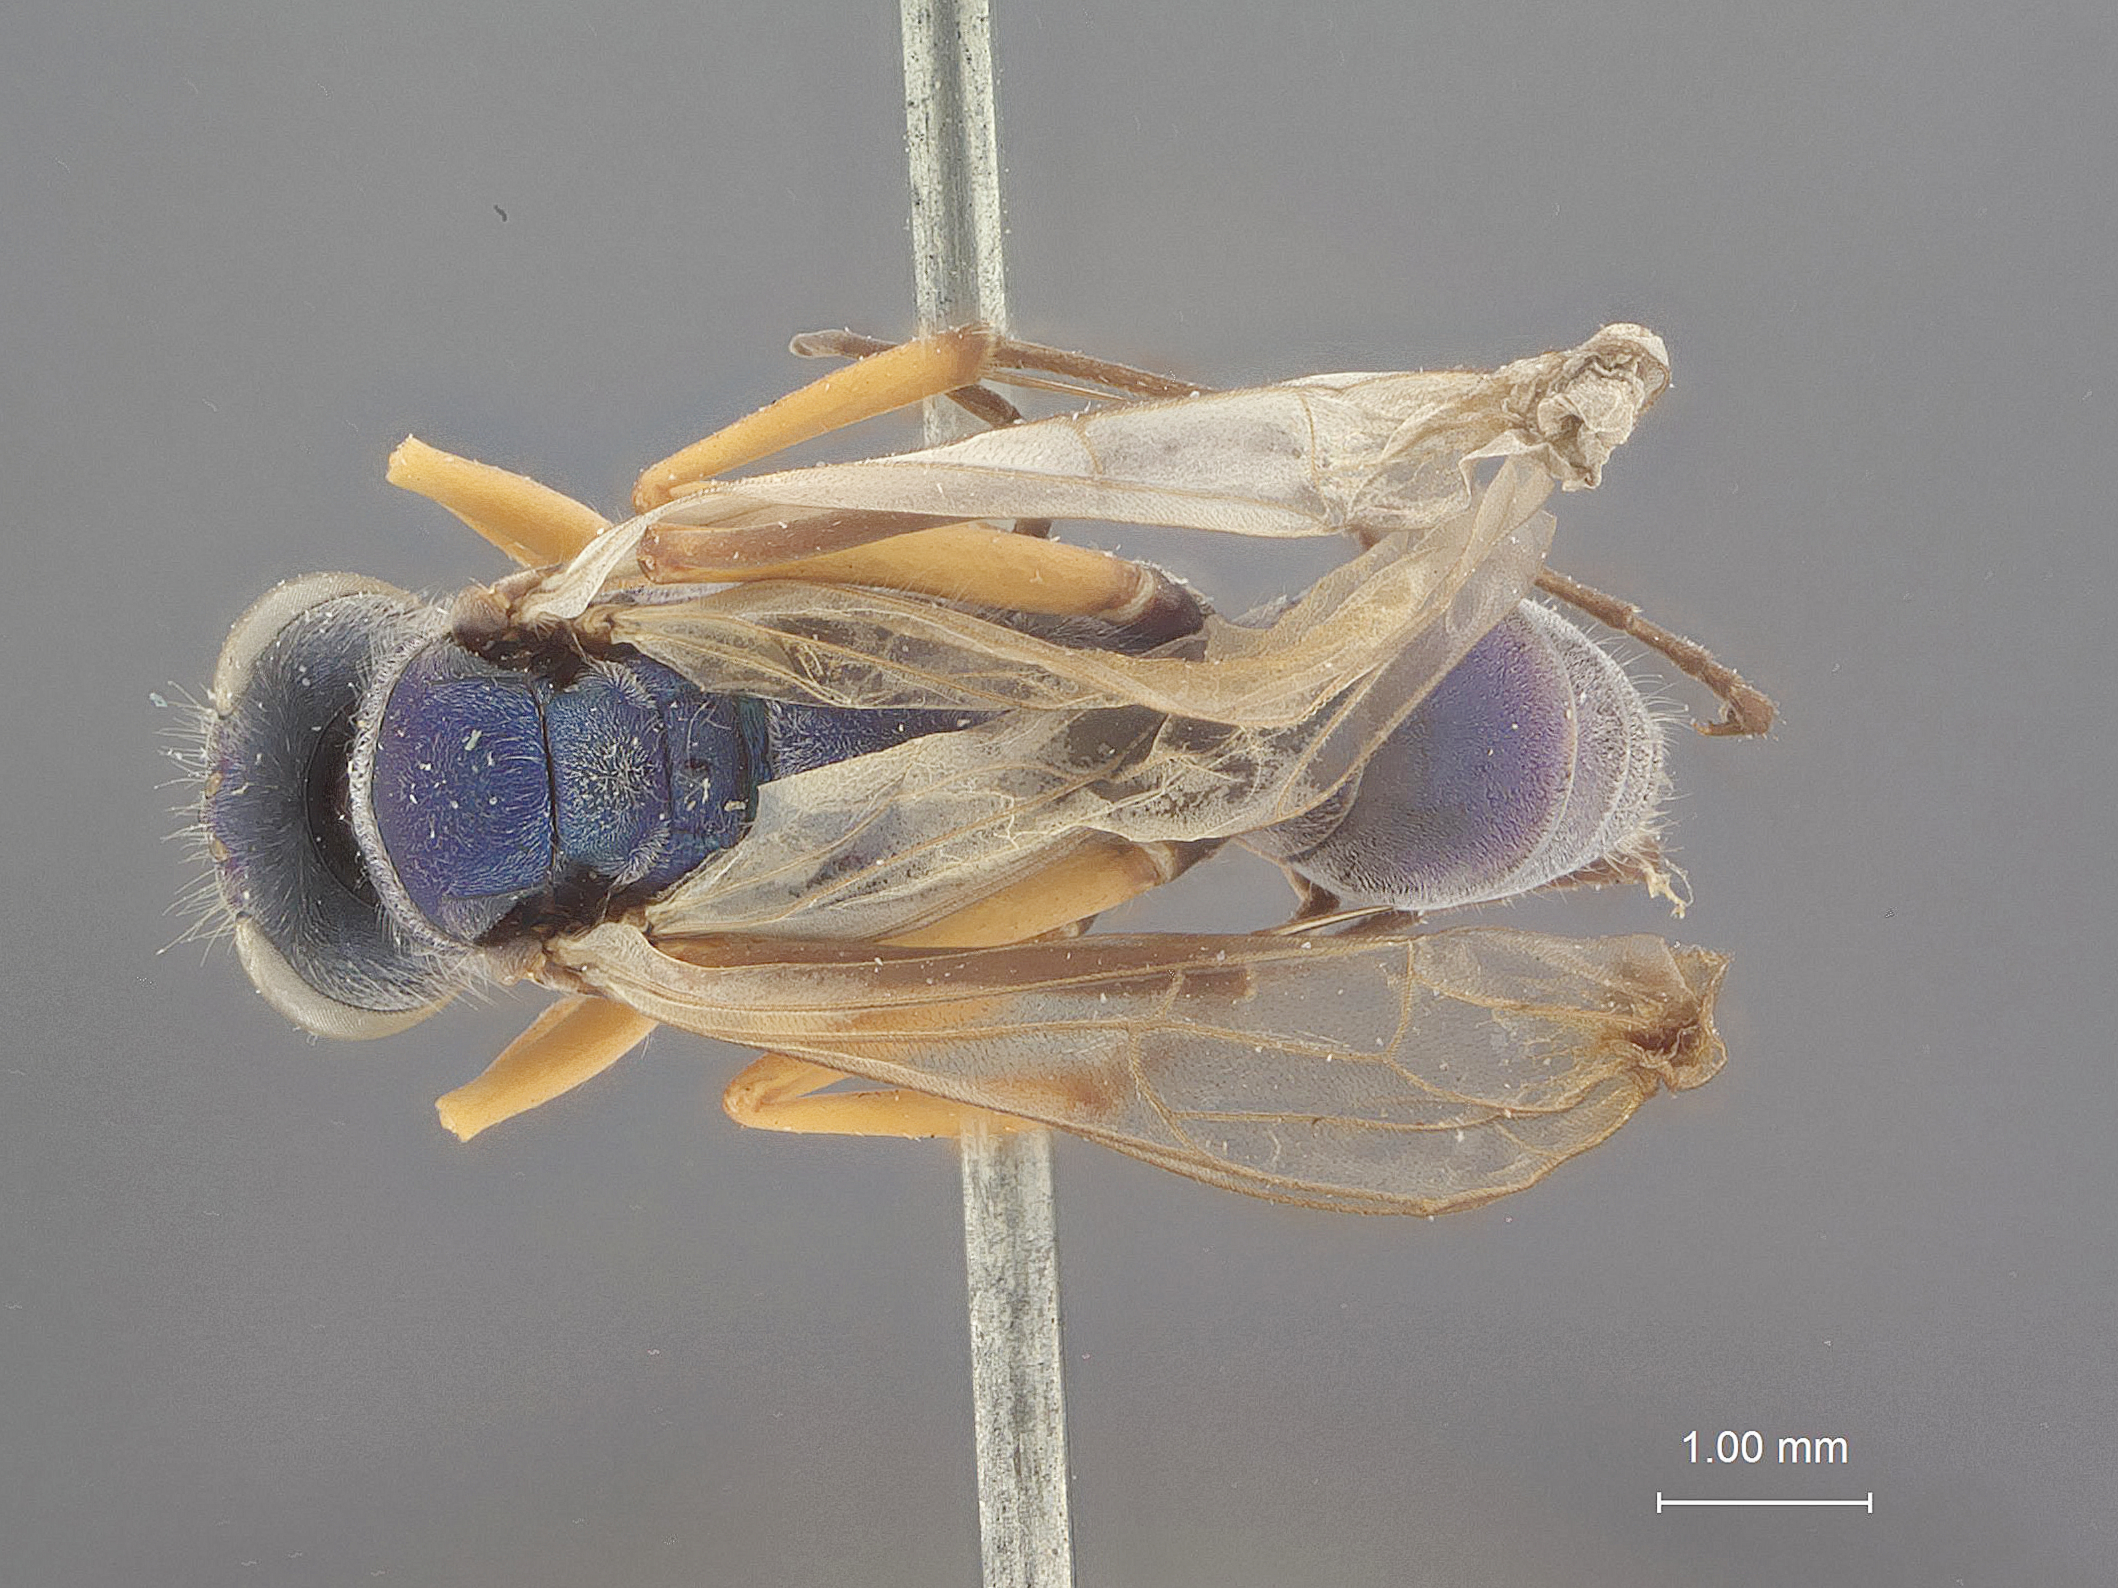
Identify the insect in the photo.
Auplopus blatteus
